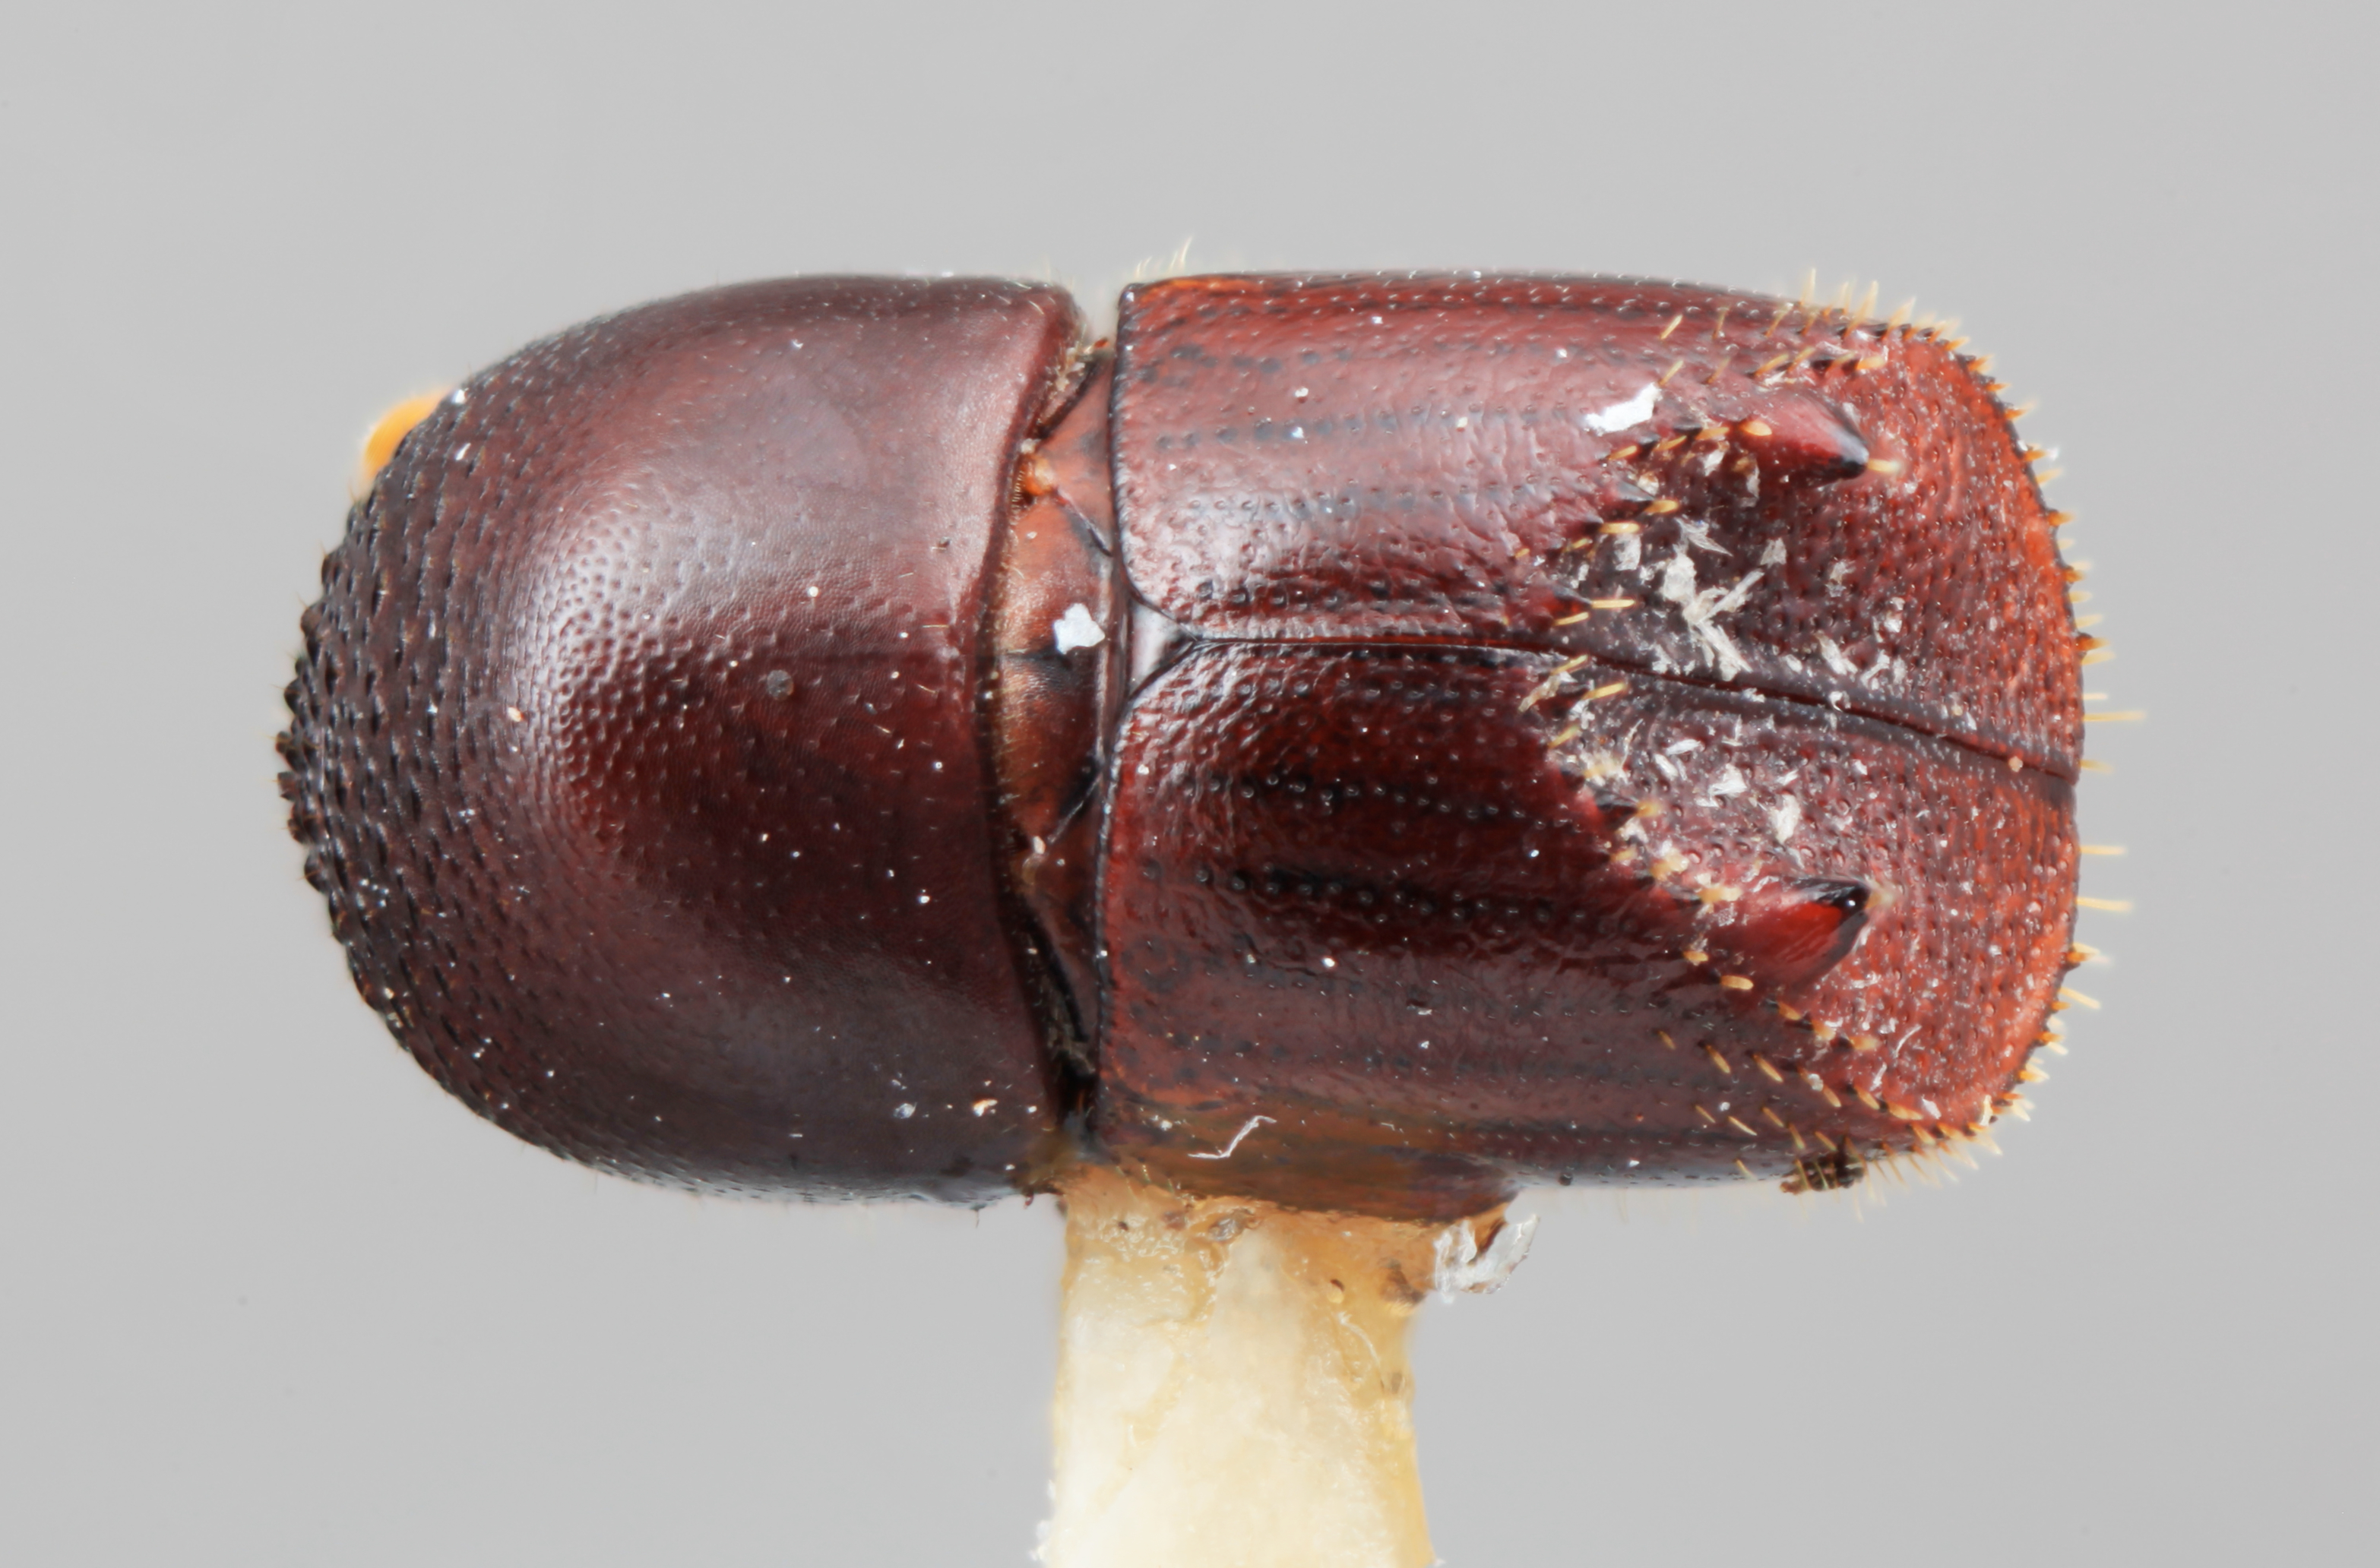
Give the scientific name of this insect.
Xyleborus pandulus
